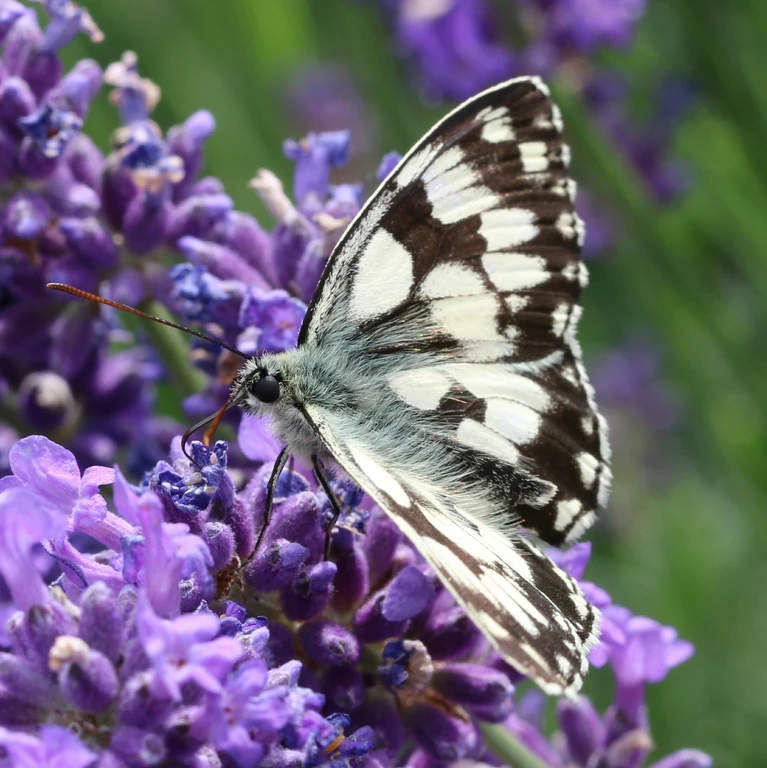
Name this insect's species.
Melanargia galathea
